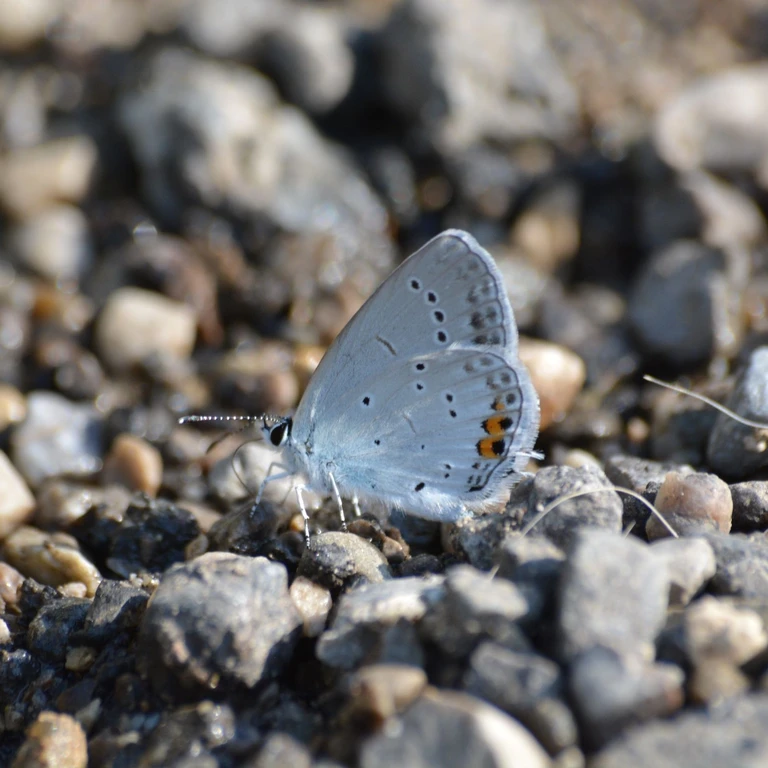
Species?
Cupido argiades (also Elkalyce argiades)
